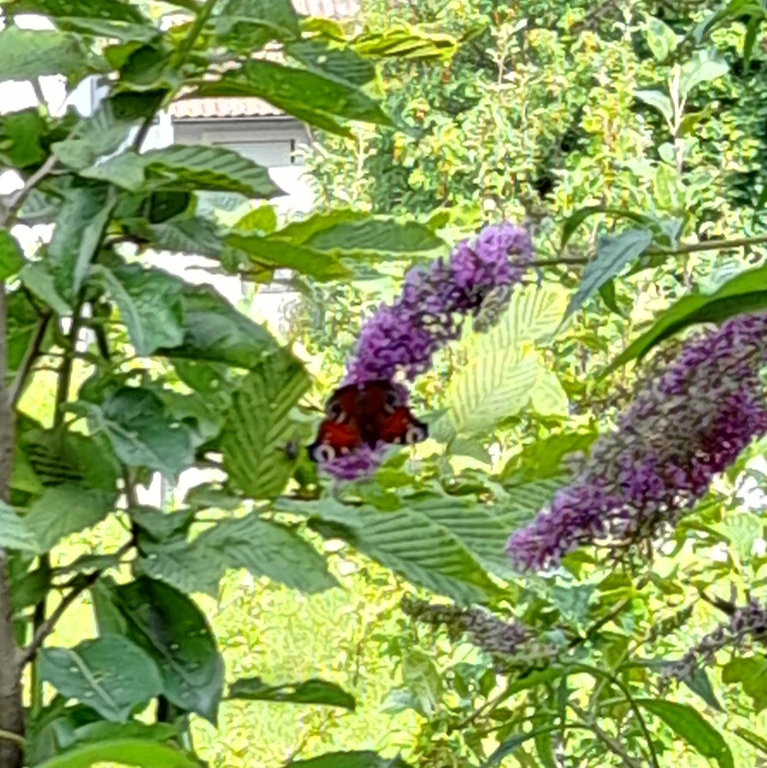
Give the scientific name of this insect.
Aglais io
